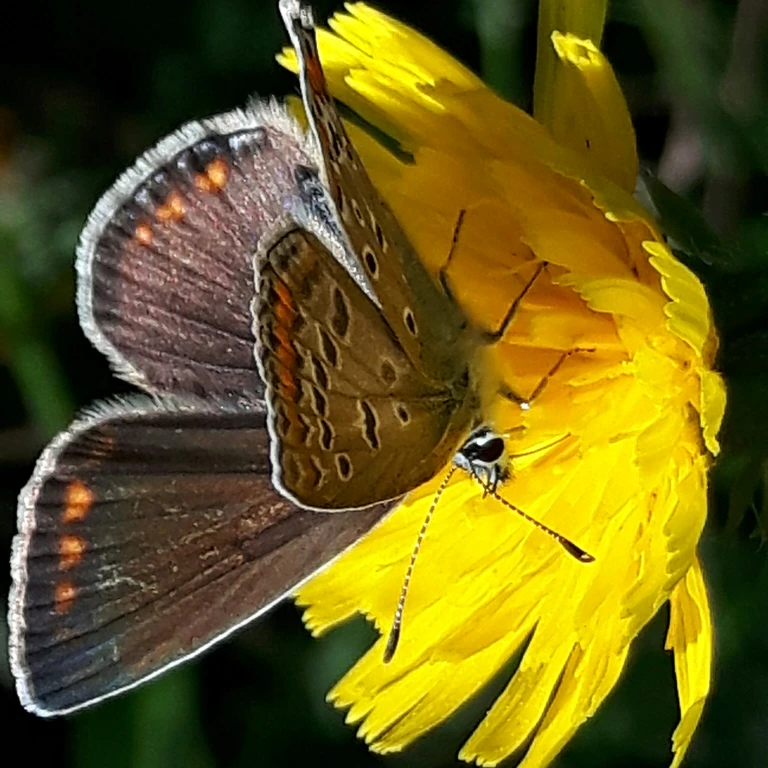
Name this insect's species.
Polyommatus icarus
